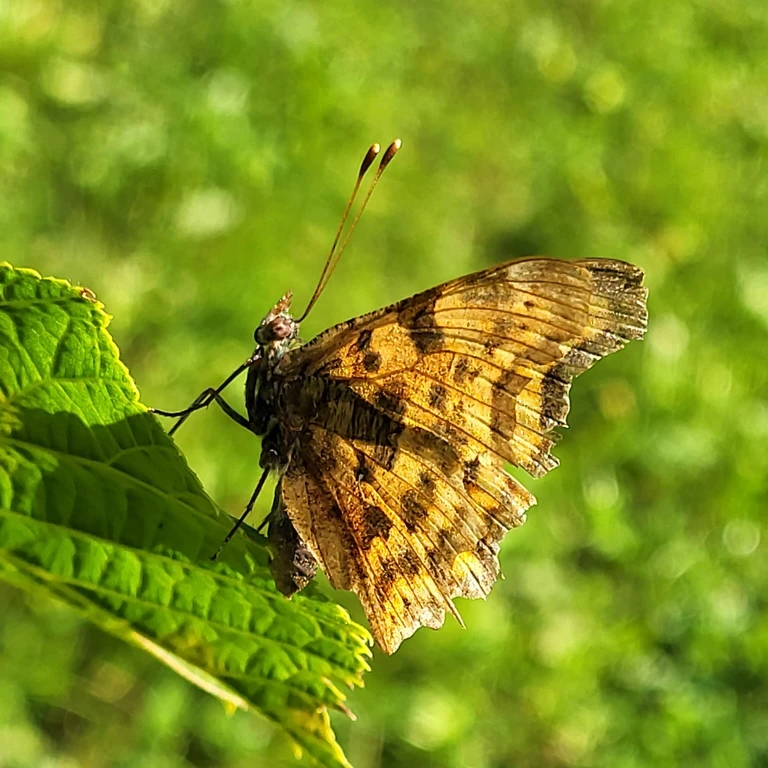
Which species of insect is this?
Polygonia c-album
